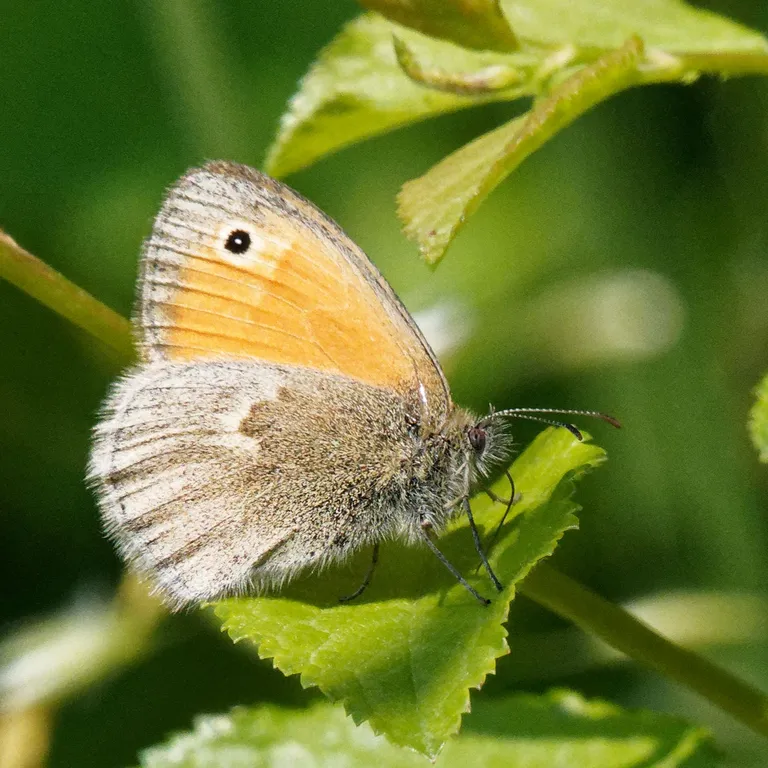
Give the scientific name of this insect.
Coenonympha pamphilus
